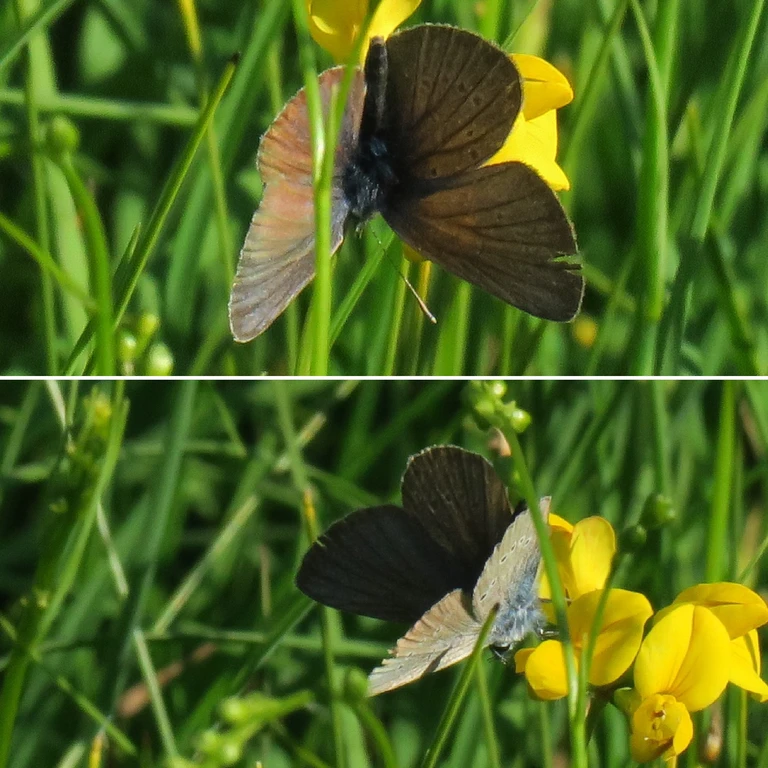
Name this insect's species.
Cyaniris semiargus
